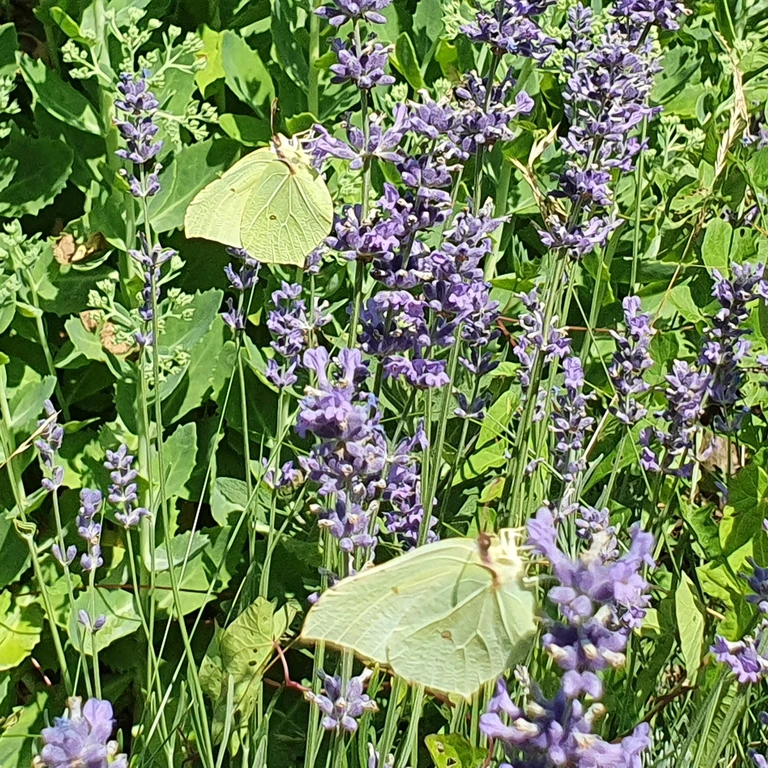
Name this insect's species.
Gonepteryx rhamni
